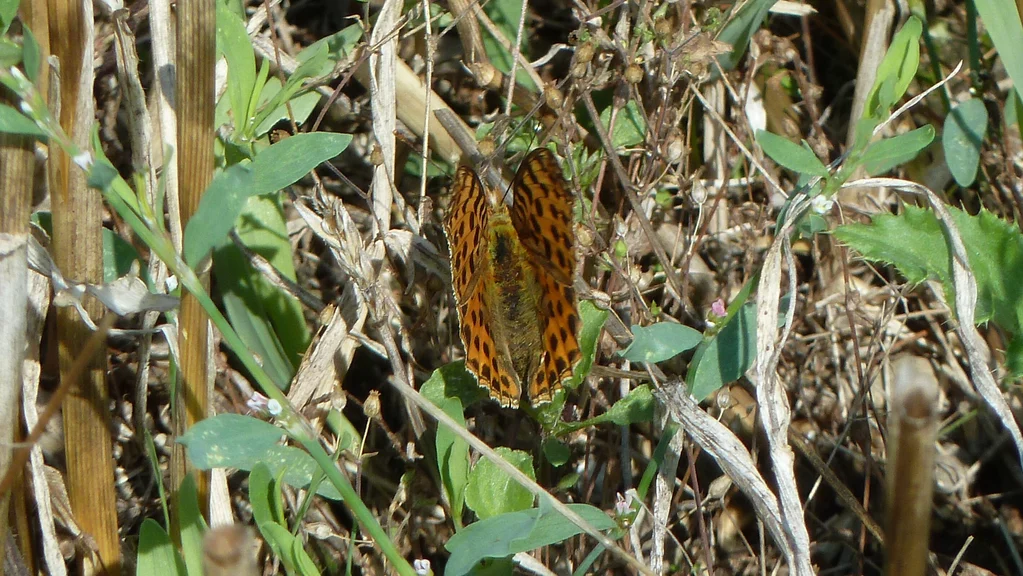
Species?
Boloria dia
